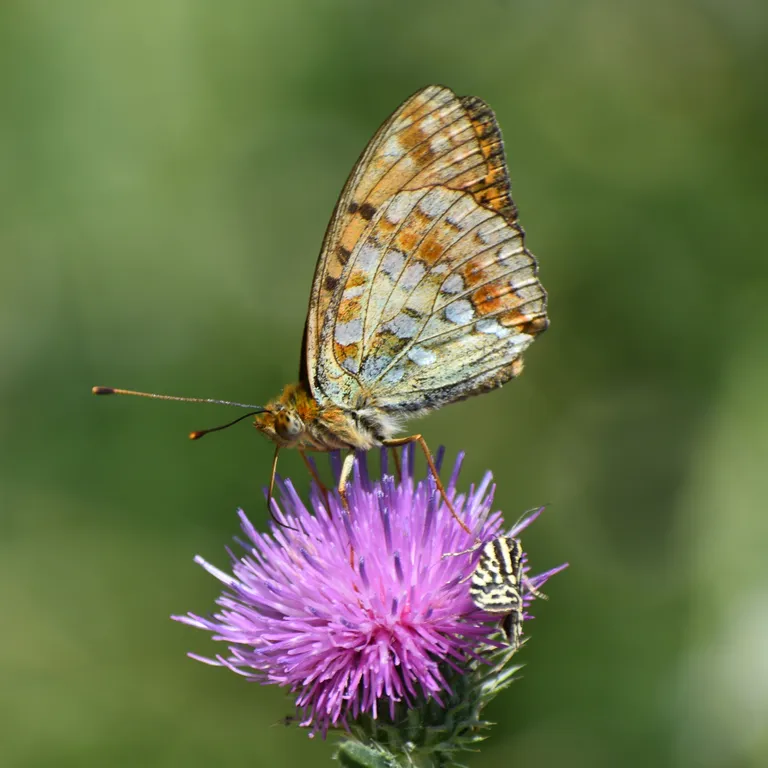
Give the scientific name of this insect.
Fabriciana adippe
